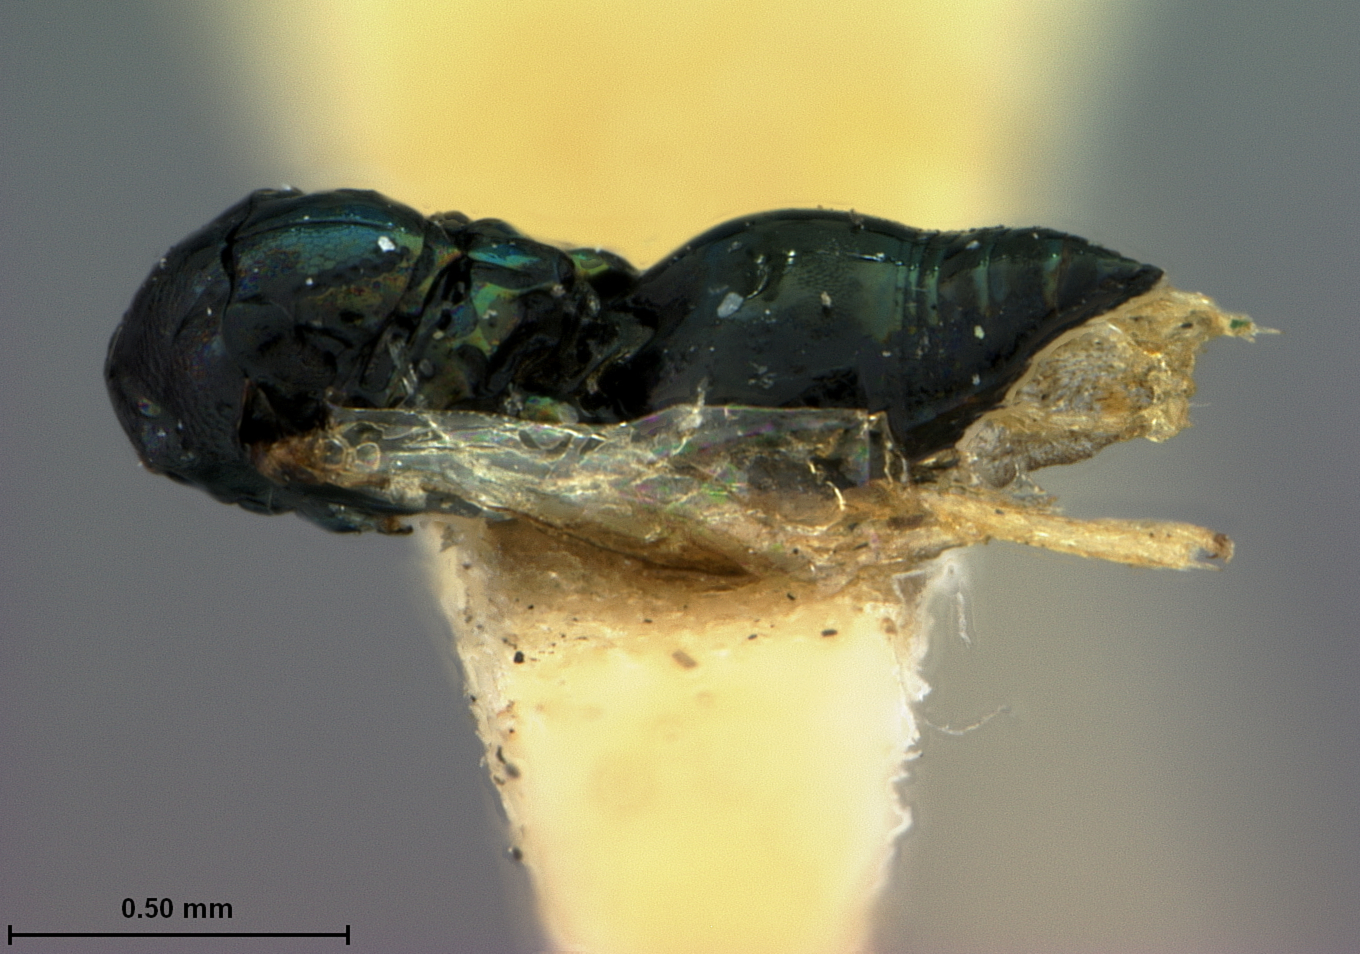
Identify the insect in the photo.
Elachistus flavipes
